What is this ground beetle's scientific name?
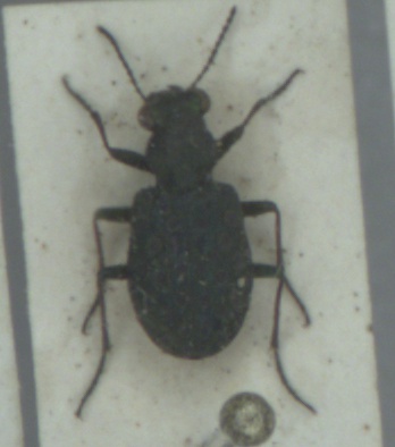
Elaphrus riparius
